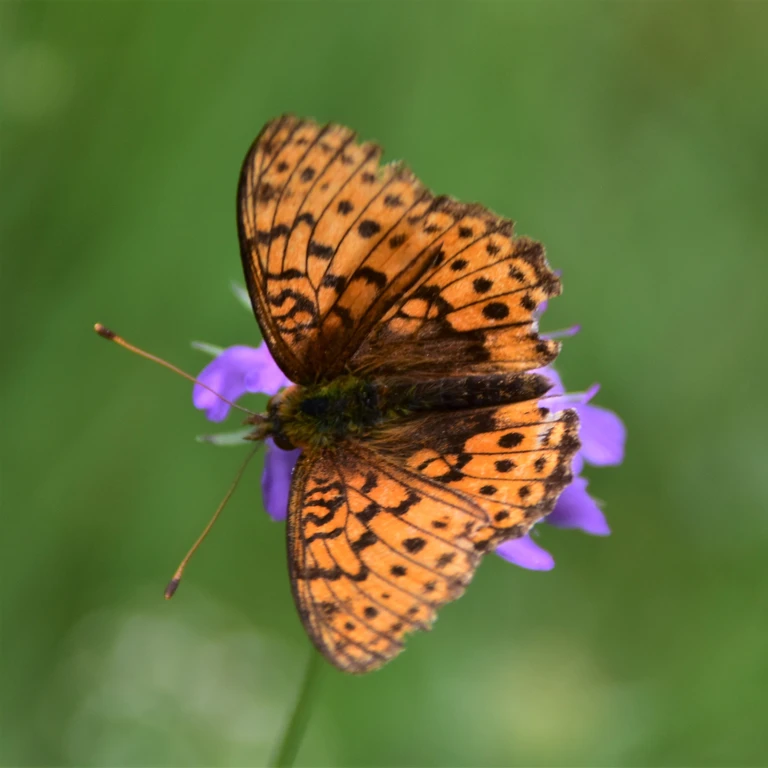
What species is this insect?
Brenthis ino
